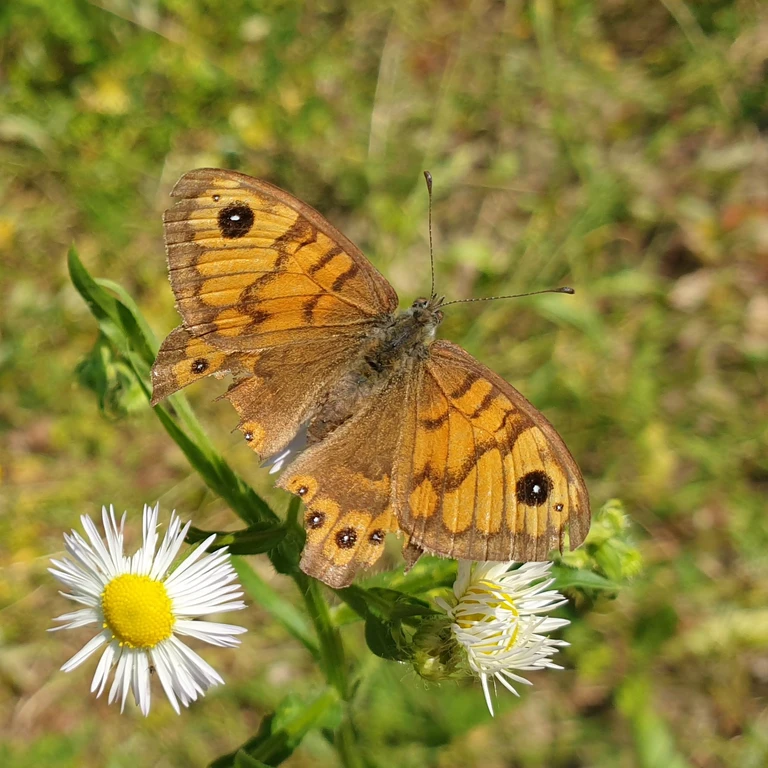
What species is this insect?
Lasiommata megera (also Pararge megera)
